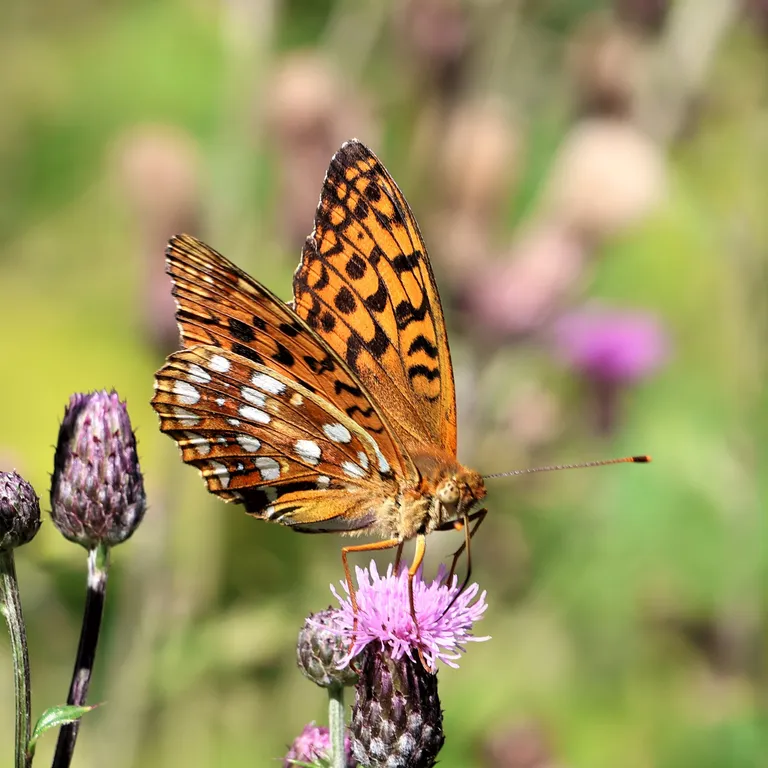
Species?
Fabriciana adippe
